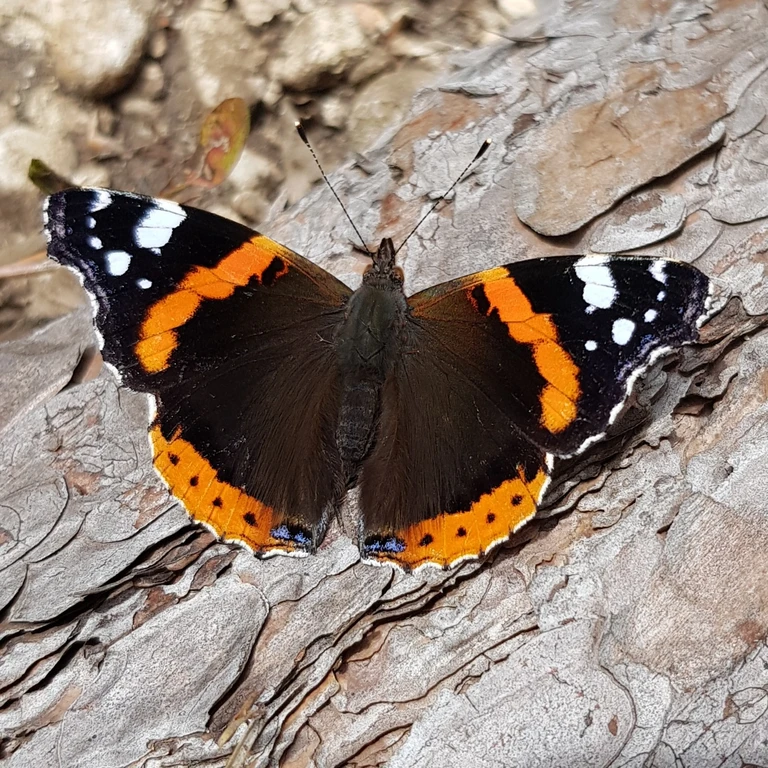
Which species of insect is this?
Vanessa atalanta
